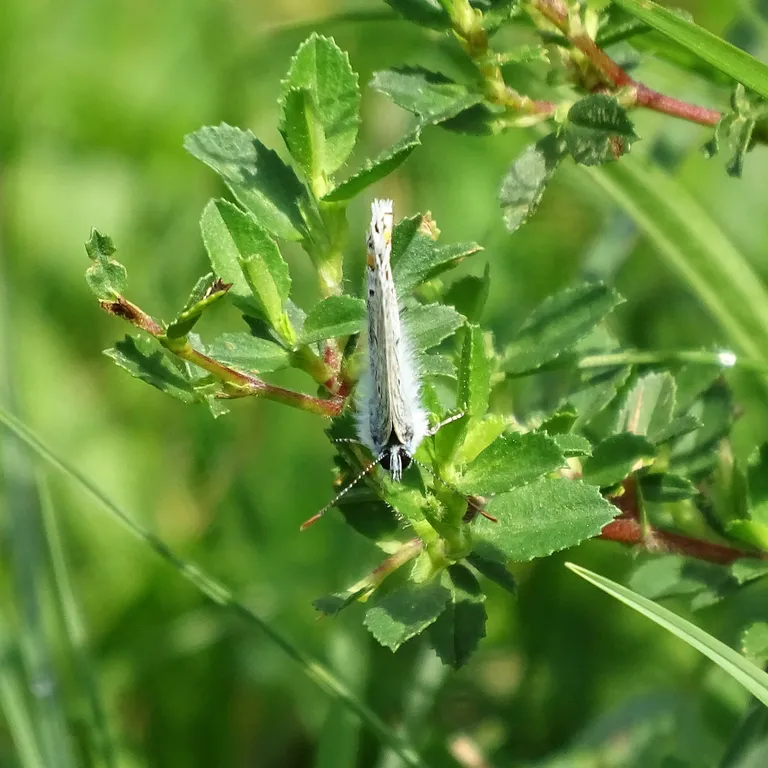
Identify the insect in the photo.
Polyommatus icarus
